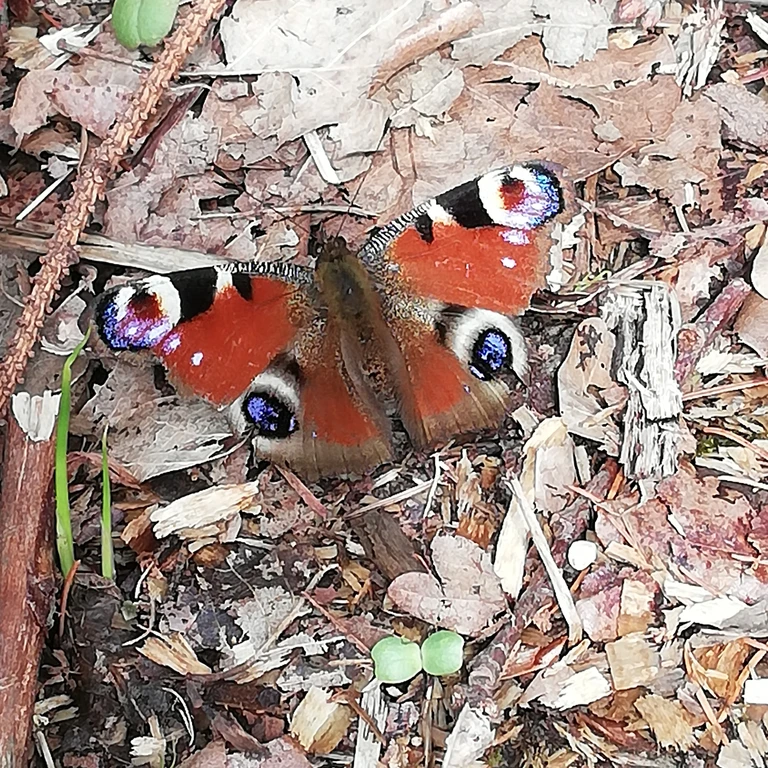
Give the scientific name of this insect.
Aglais io
